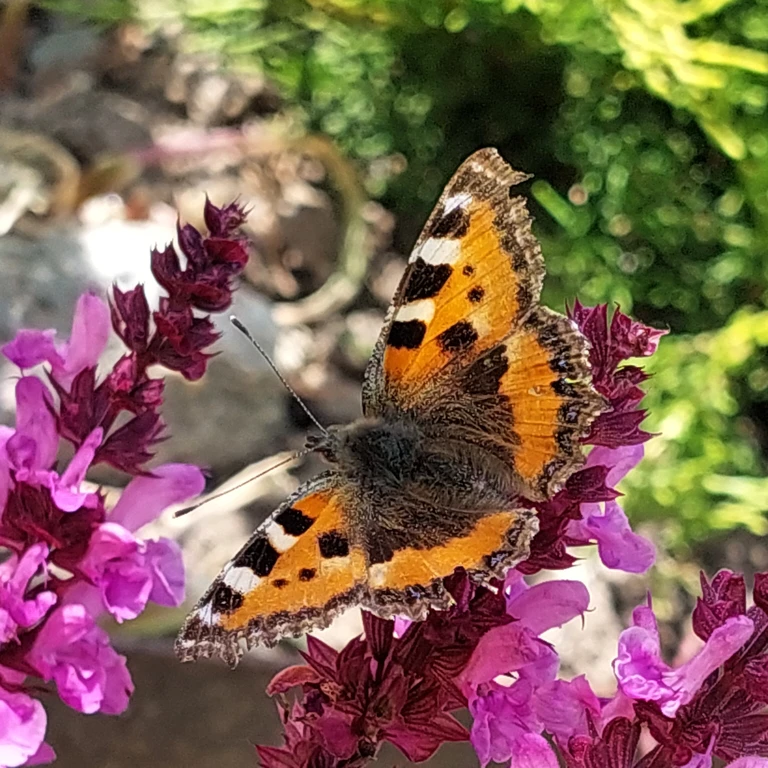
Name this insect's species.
Aglais urticae
